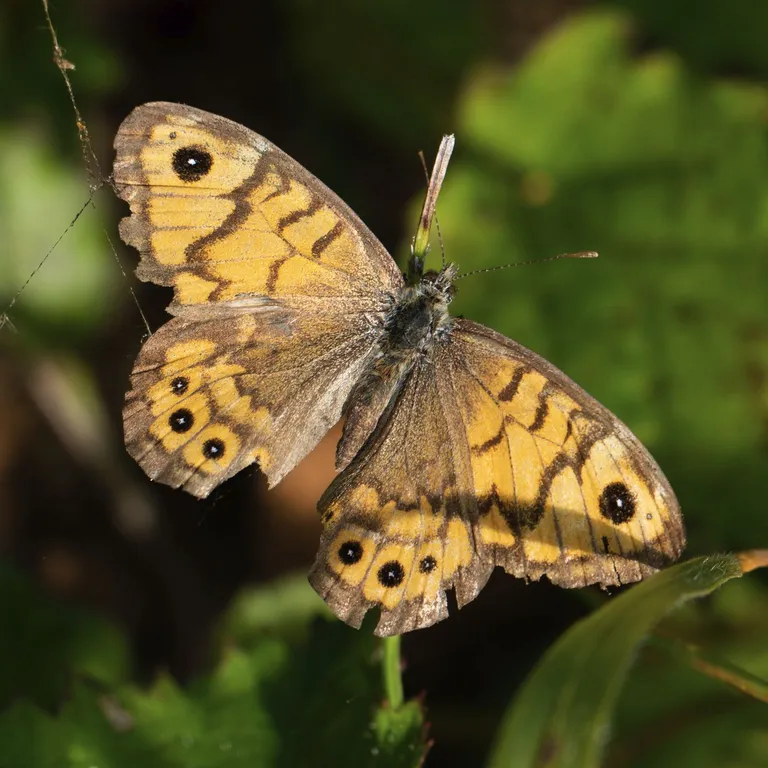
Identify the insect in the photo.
Lasiommata megera (also Pararge megera)
